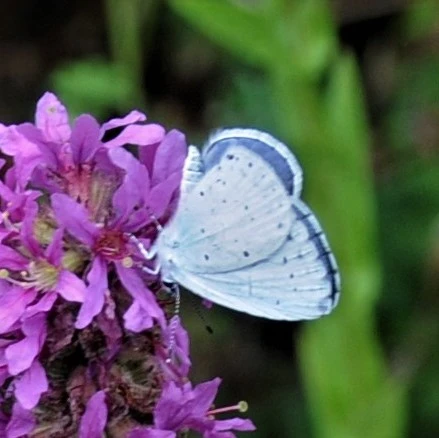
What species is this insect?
Celastrina argiolus
